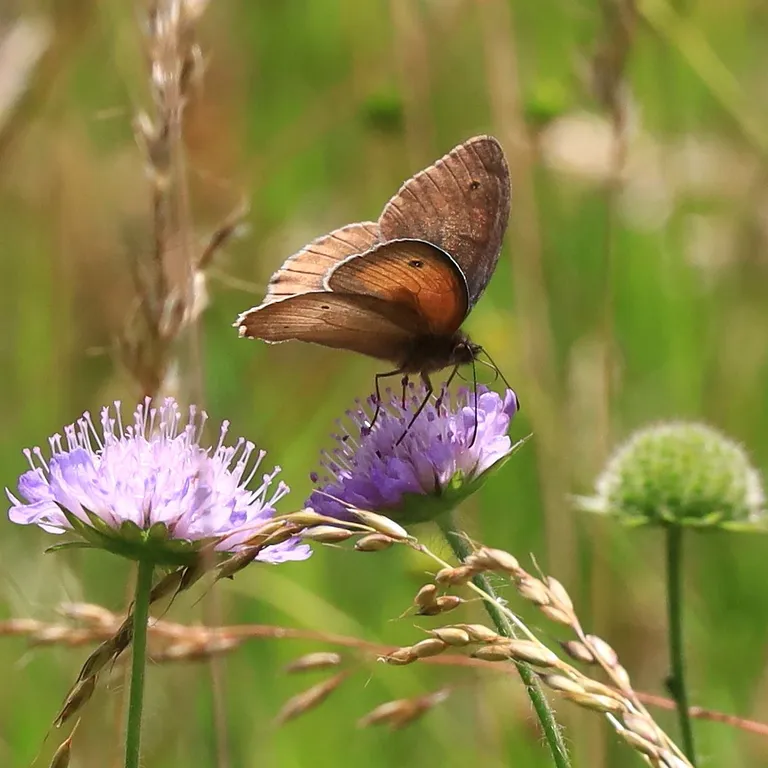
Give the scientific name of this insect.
Maniola jurtina
